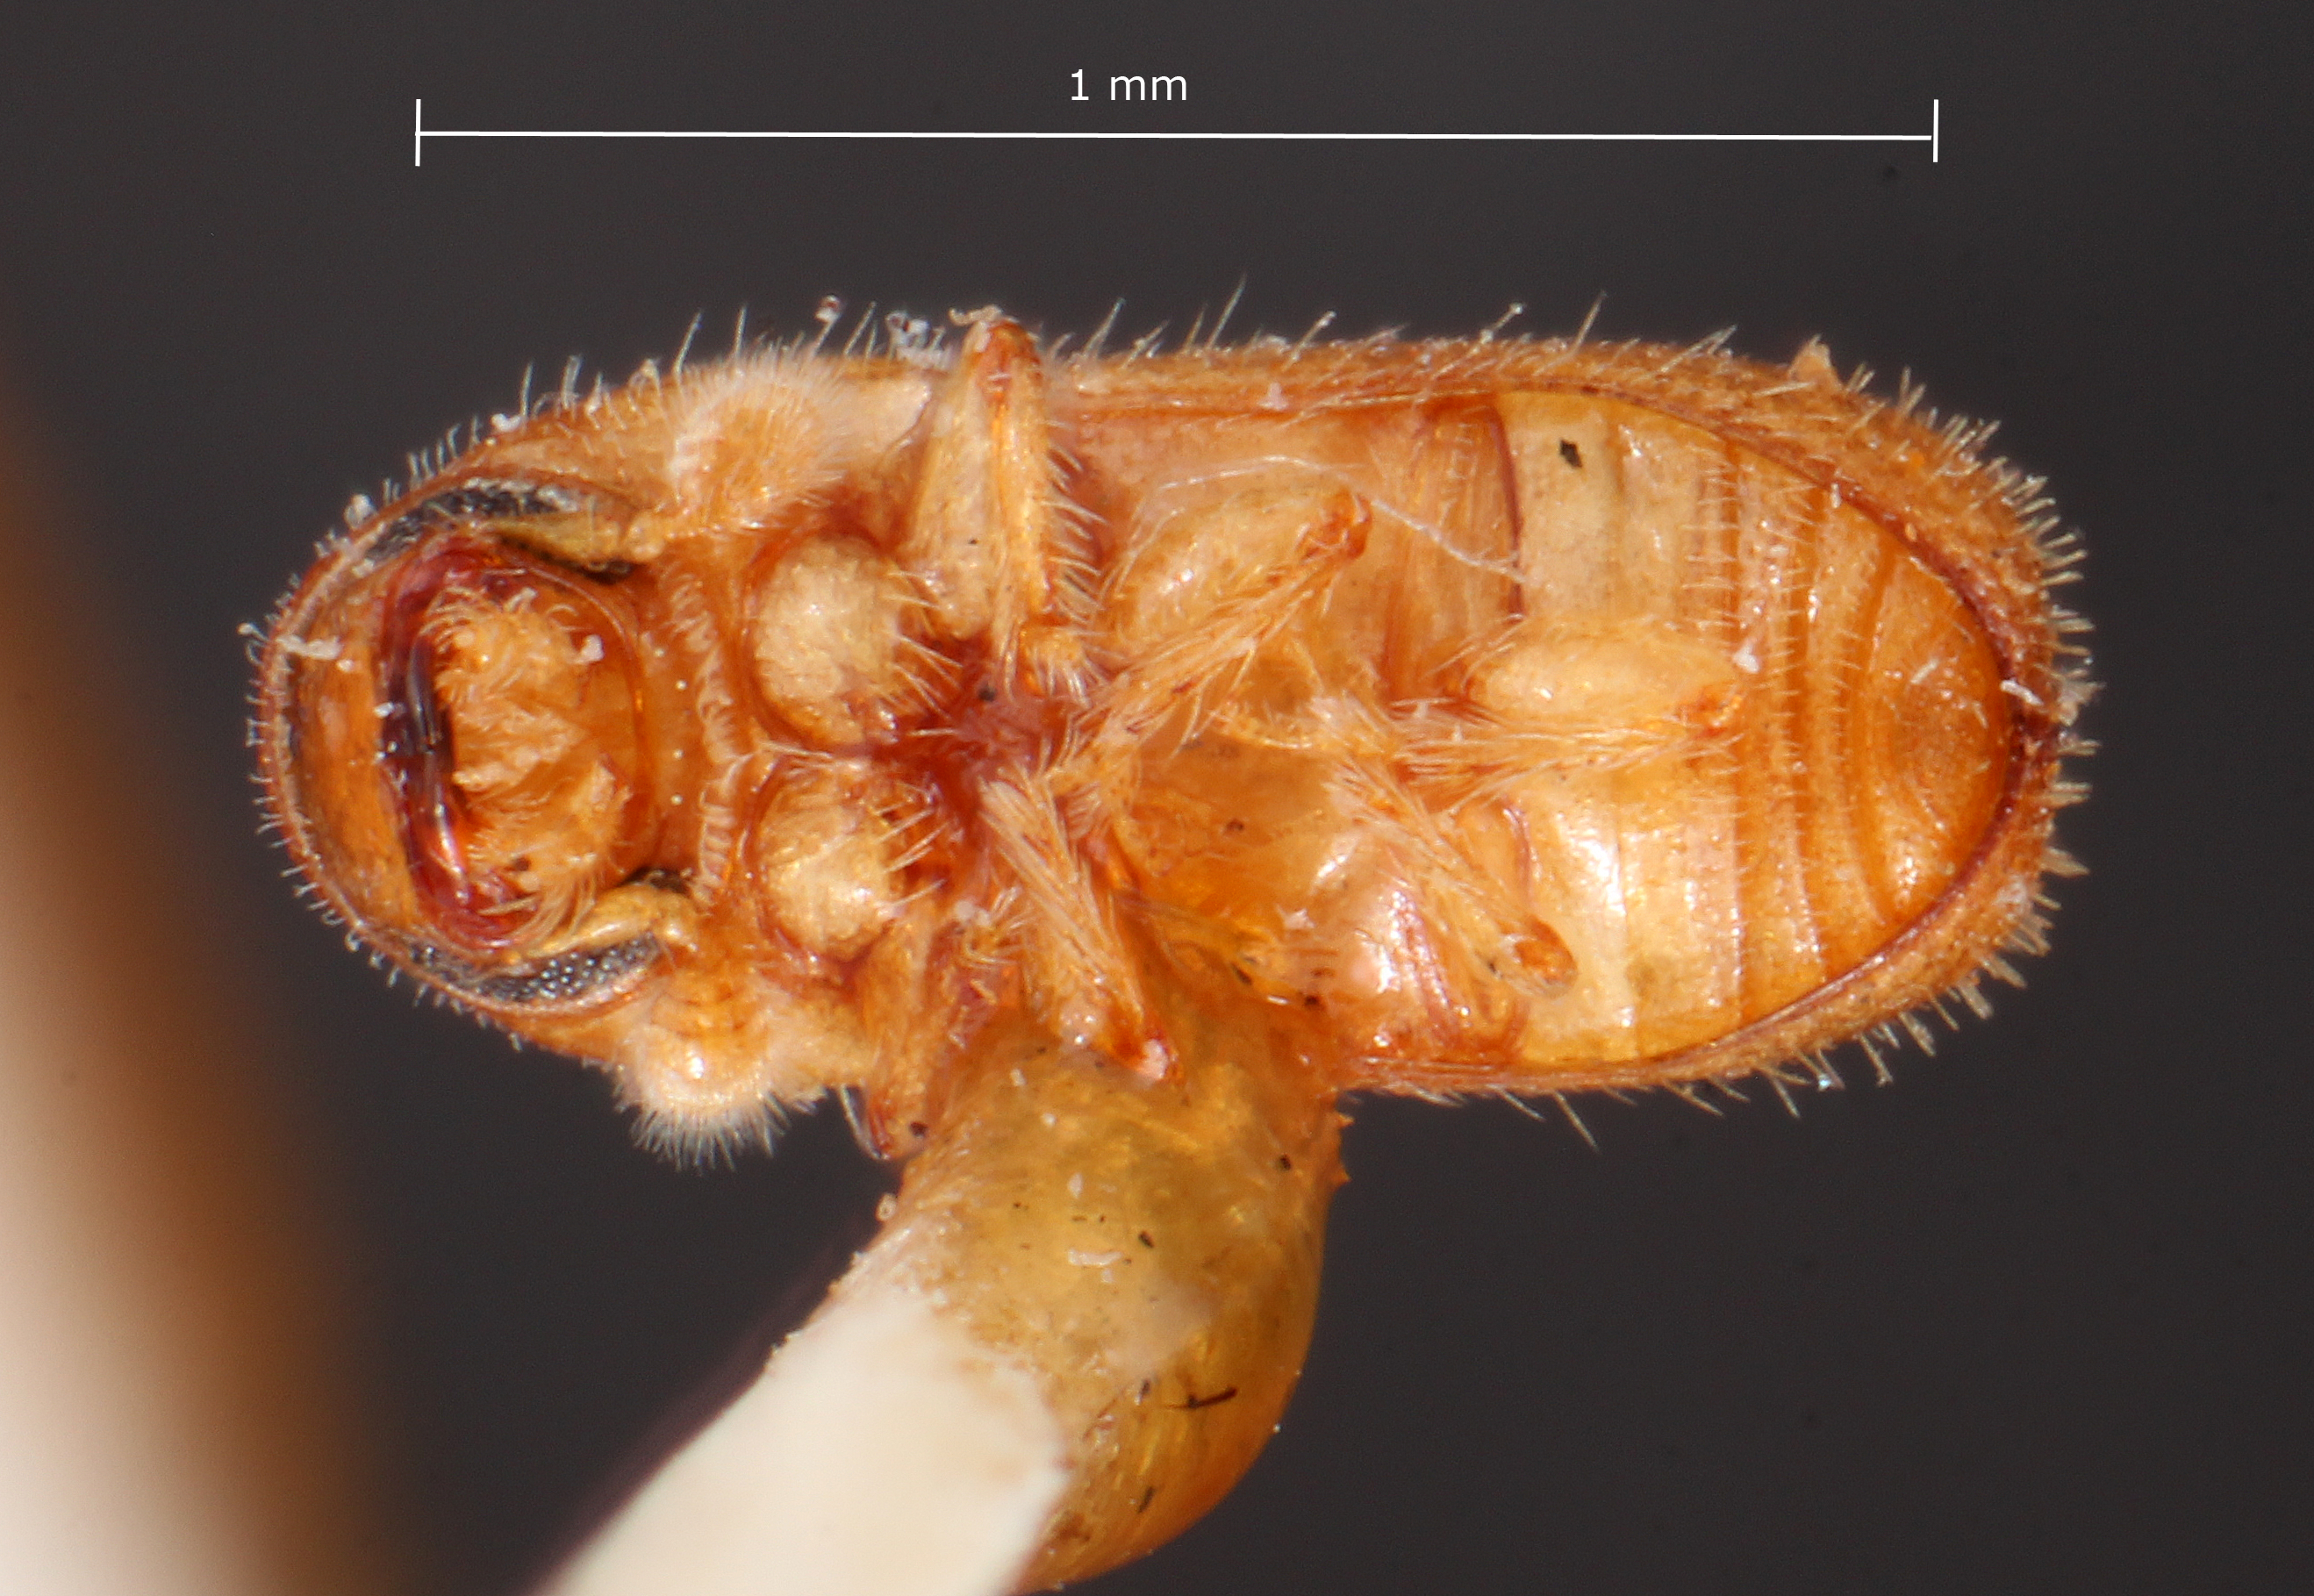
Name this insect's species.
Pityophthorus regularis
